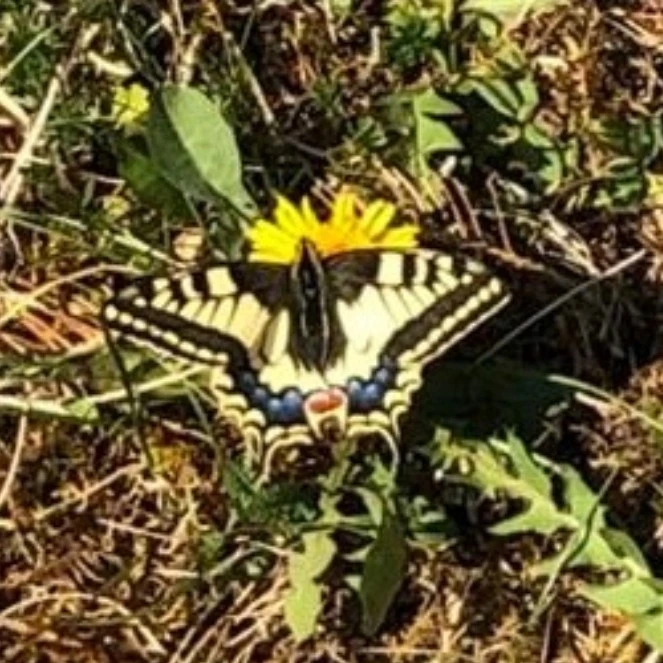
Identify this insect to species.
Papilio machaon
